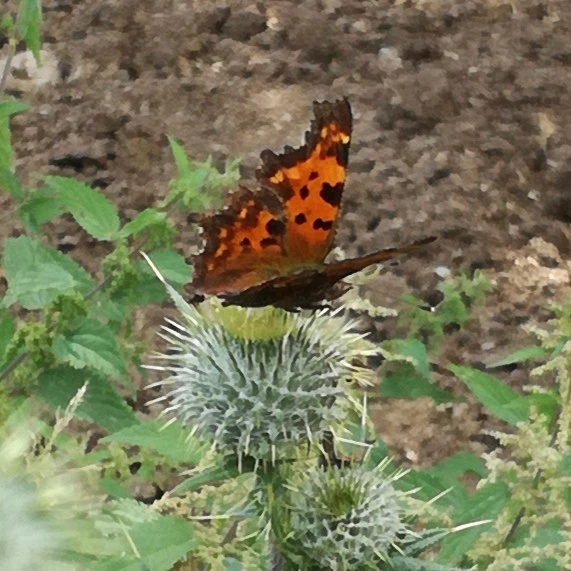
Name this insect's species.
Polygonia c-album
